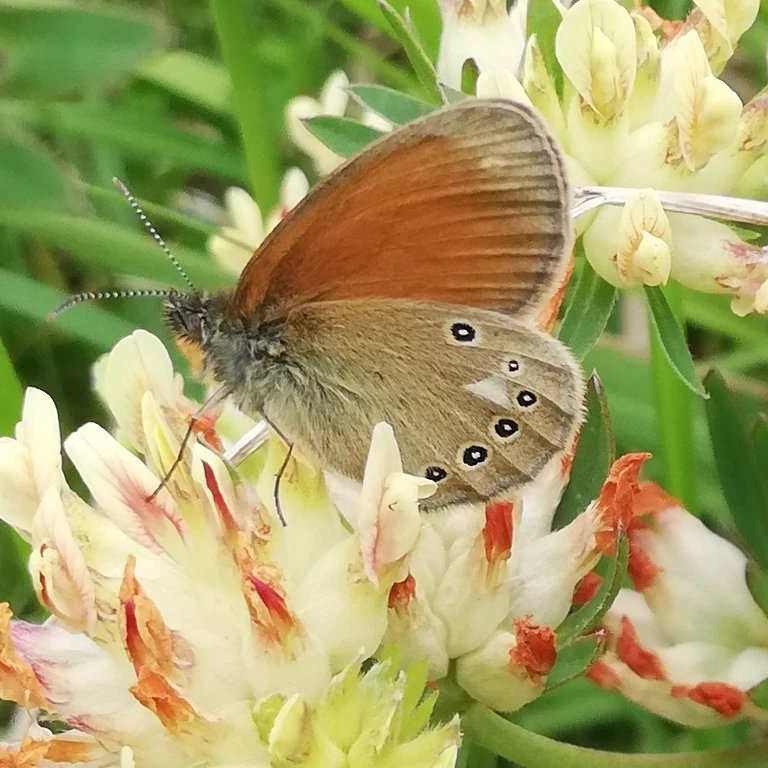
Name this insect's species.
Coenonympha glycerion (also Coenonympha iphis)
